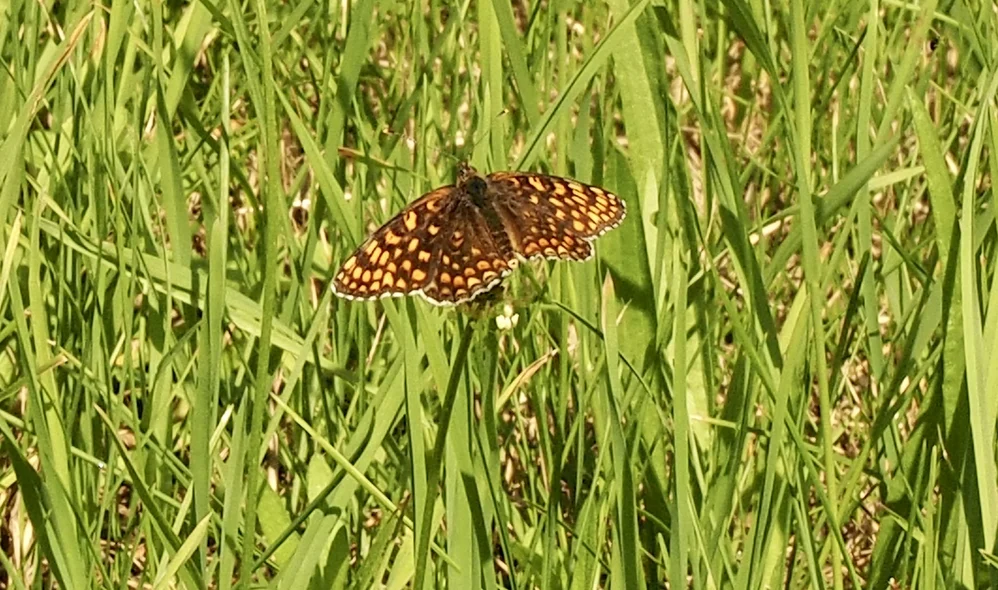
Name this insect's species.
Melitaea phoebe
